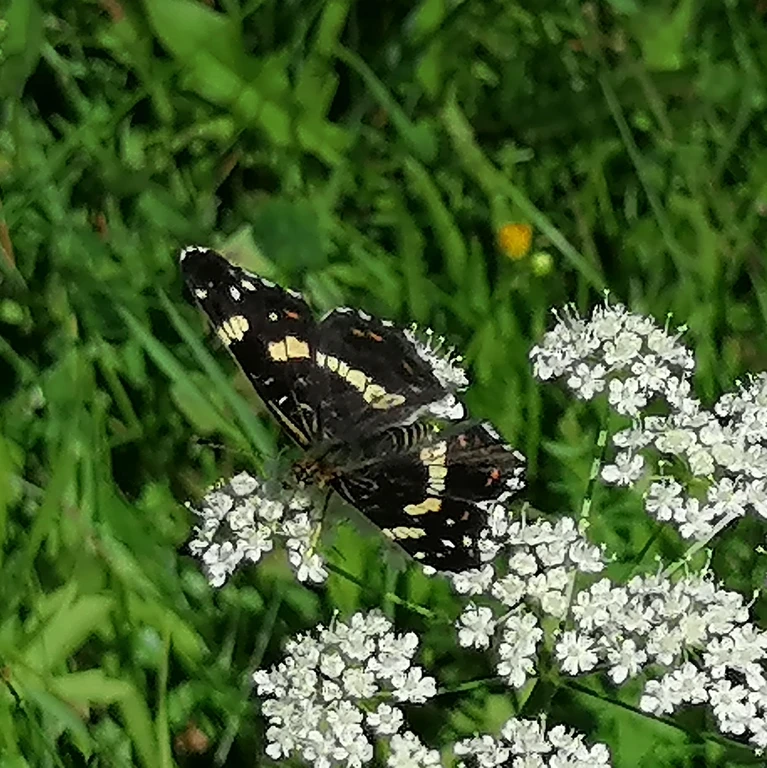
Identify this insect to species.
Araschnia levana
